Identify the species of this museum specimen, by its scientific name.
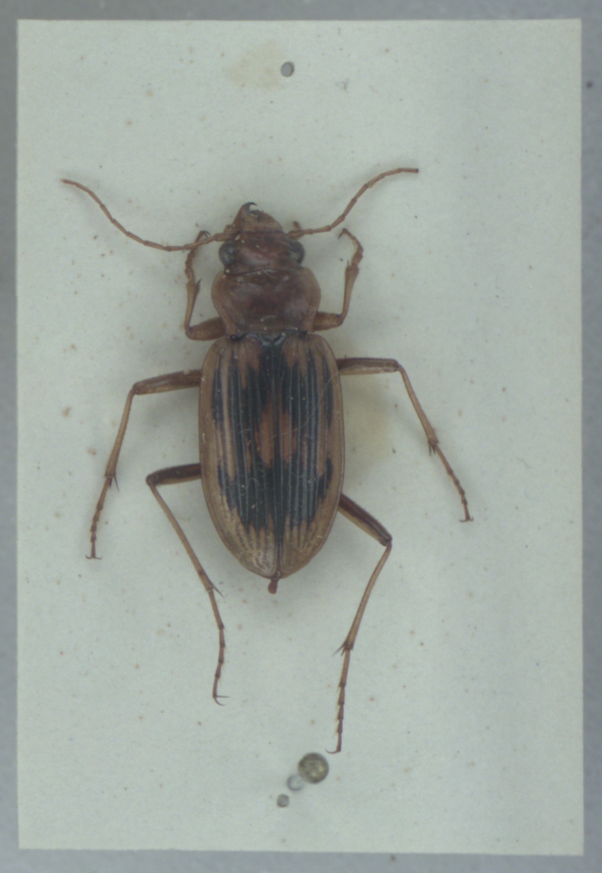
Nebria complanata
